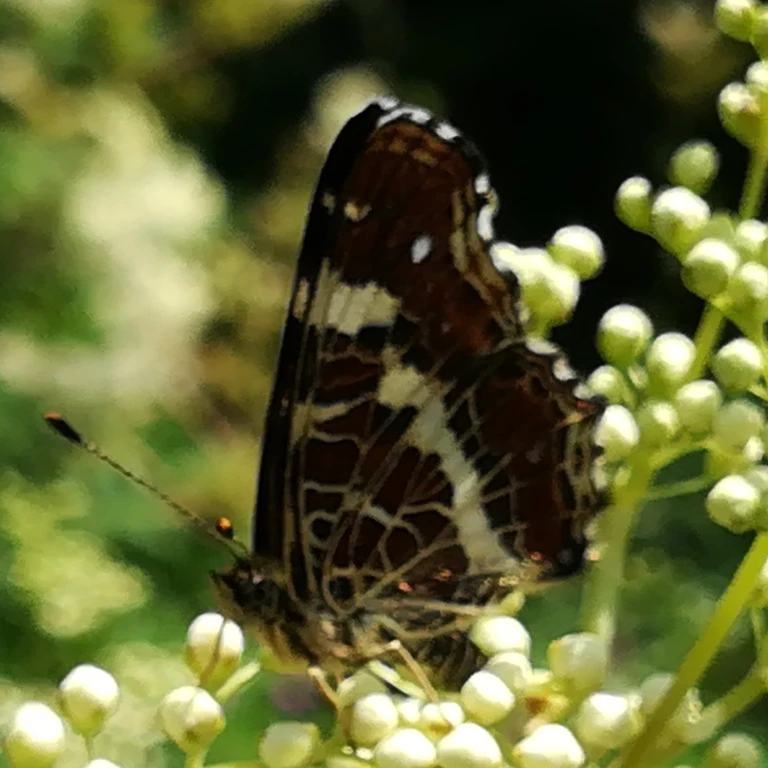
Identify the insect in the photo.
Araschnia levana
